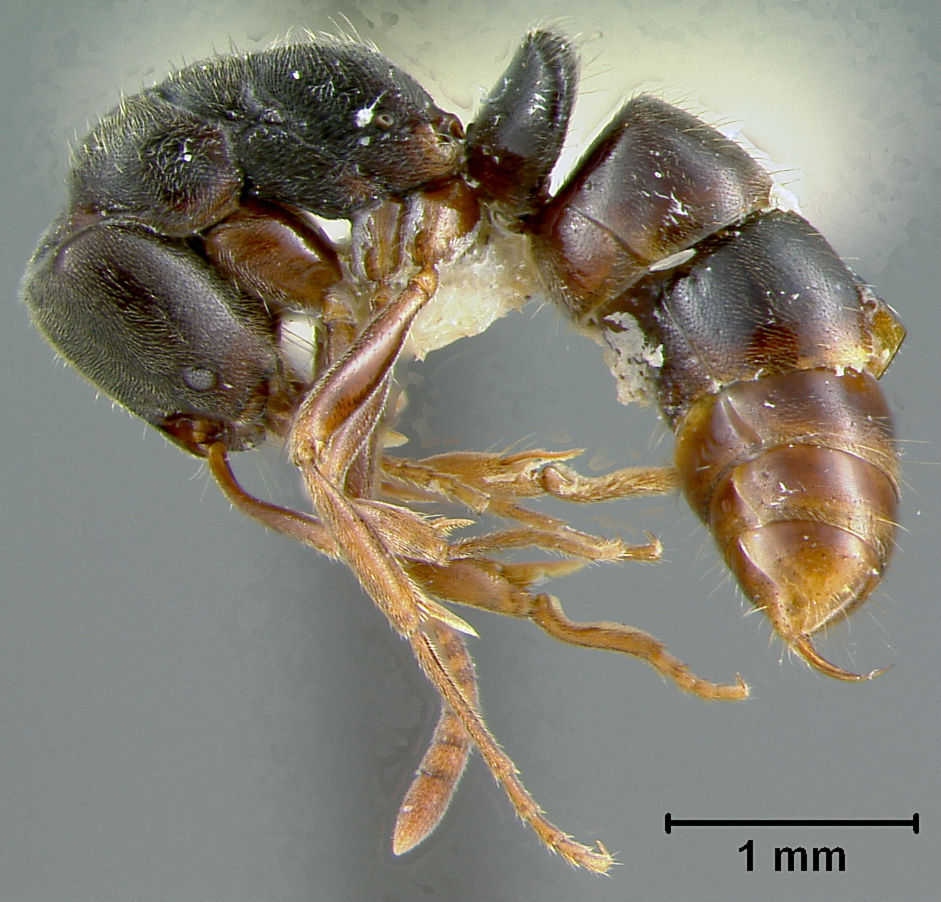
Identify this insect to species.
Euponera clarki
